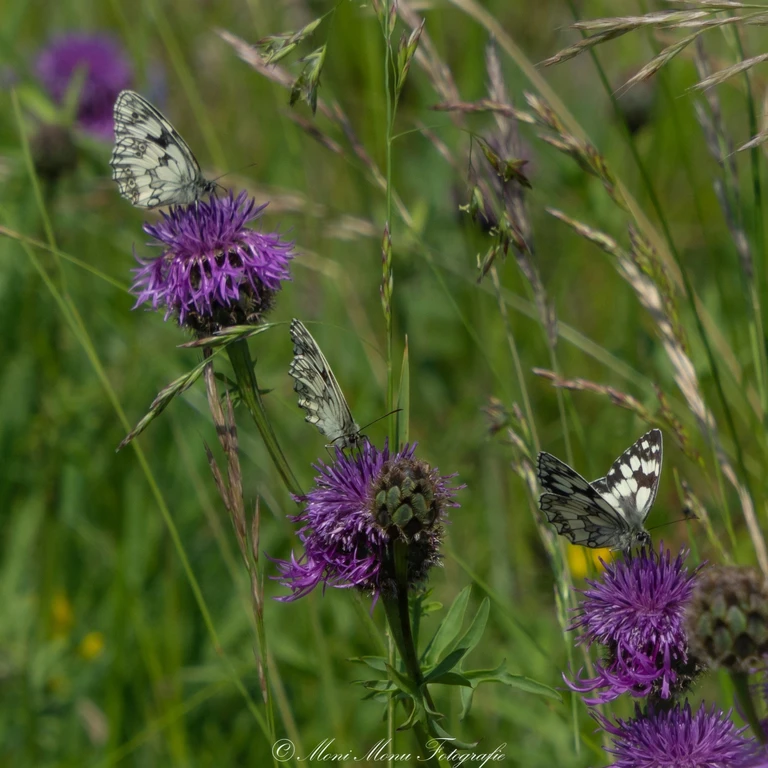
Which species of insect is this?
Melanargia galathea
